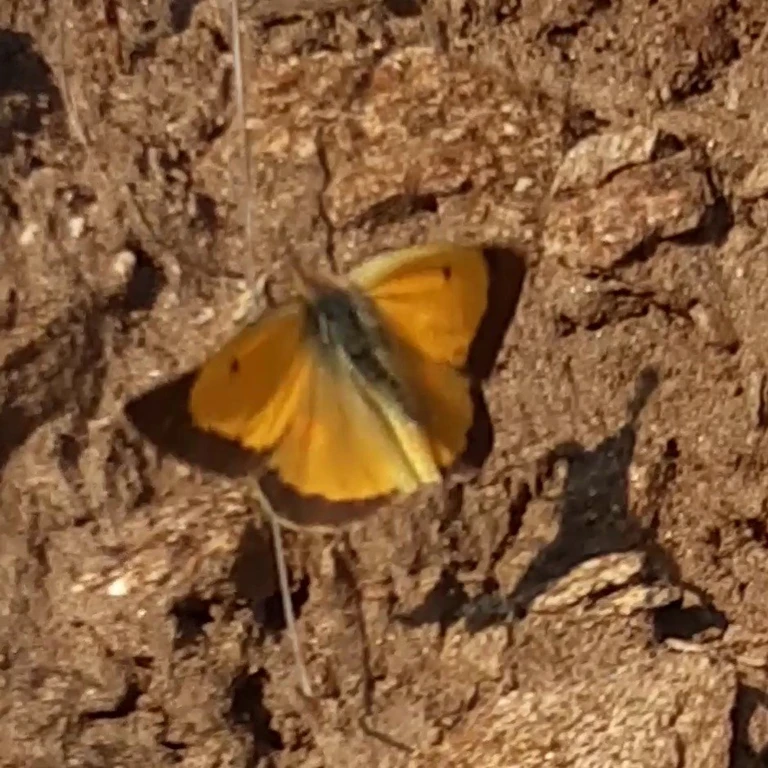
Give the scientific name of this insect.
Colias croceus
